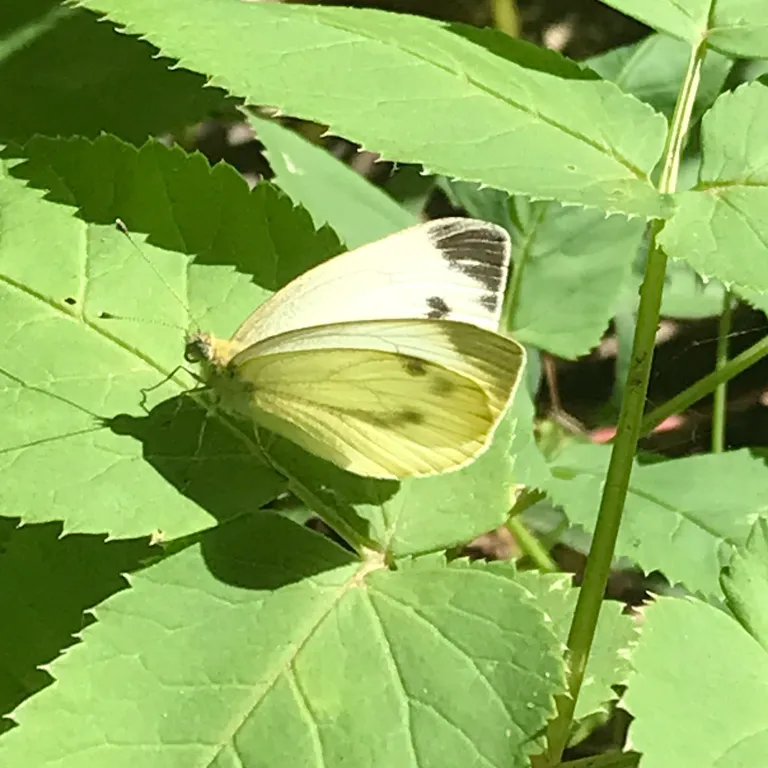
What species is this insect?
Pieris napi
